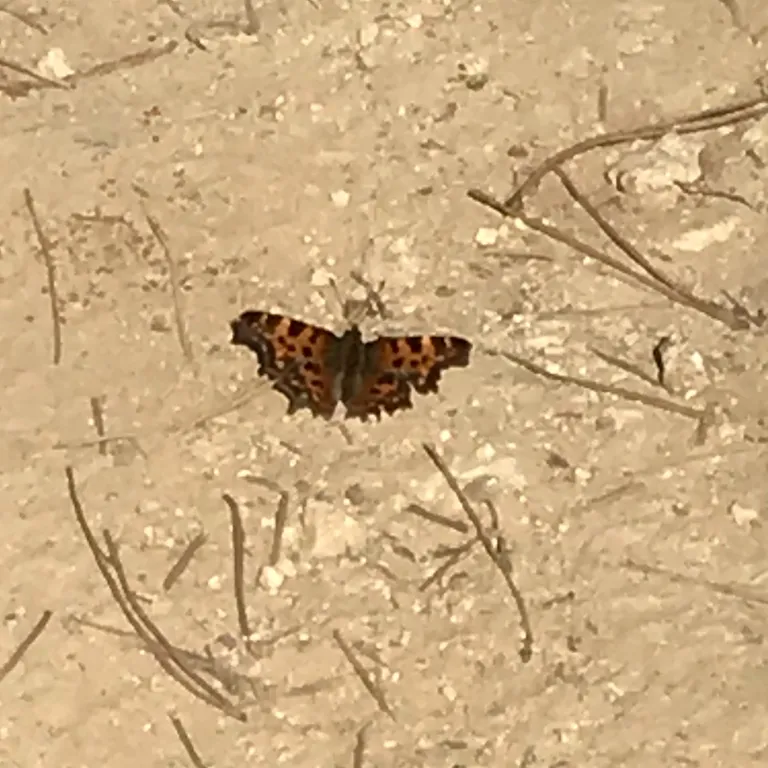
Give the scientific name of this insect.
Polygonia c-album
